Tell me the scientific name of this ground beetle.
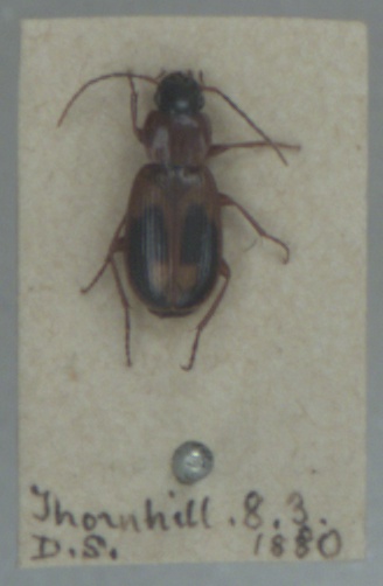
Badister bullatus
